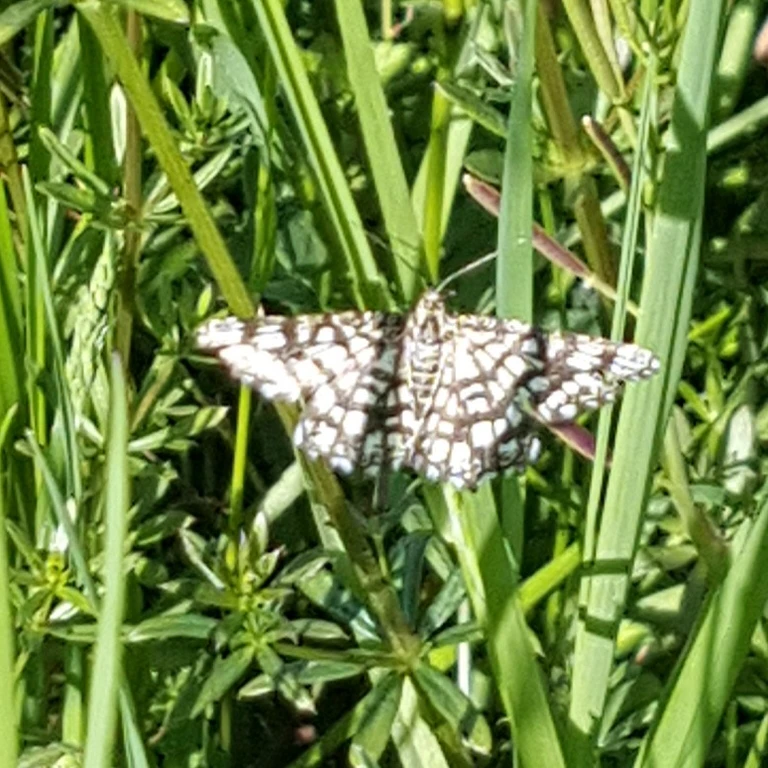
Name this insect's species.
Chiasmia clathrata
